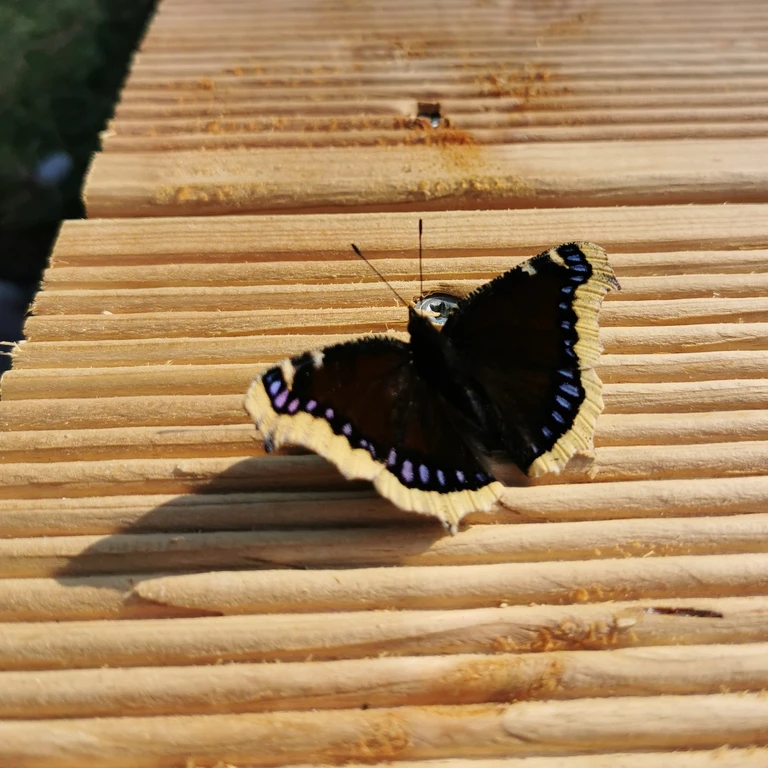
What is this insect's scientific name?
Nymphalis antiopa
